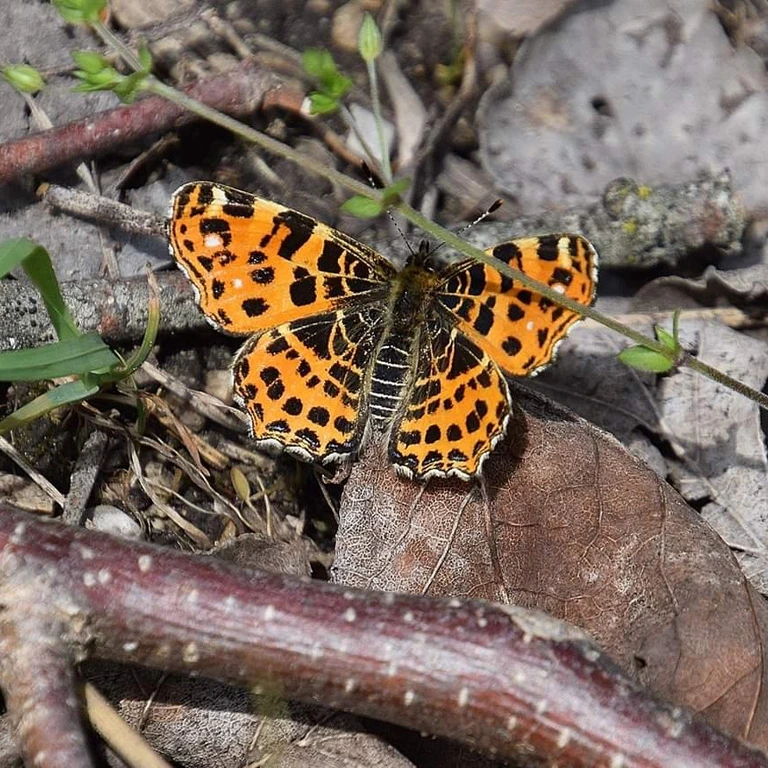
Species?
Araschnia levana
